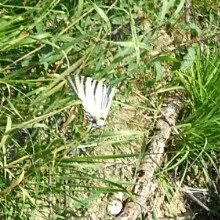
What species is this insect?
Iphiclides podalirius
